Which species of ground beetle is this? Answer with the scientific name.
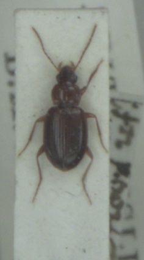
Ocys harpaloides
